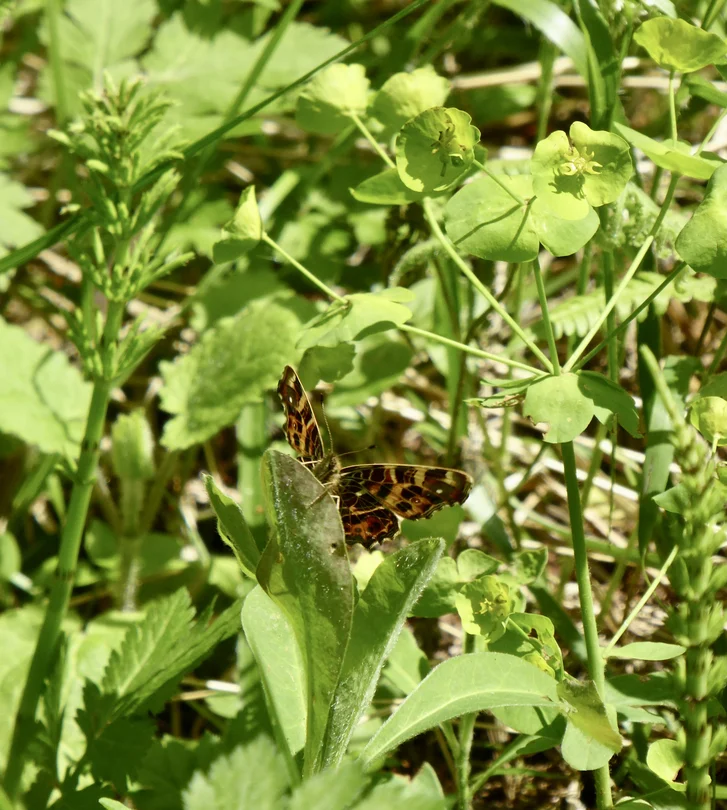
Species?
Araschnia levana
